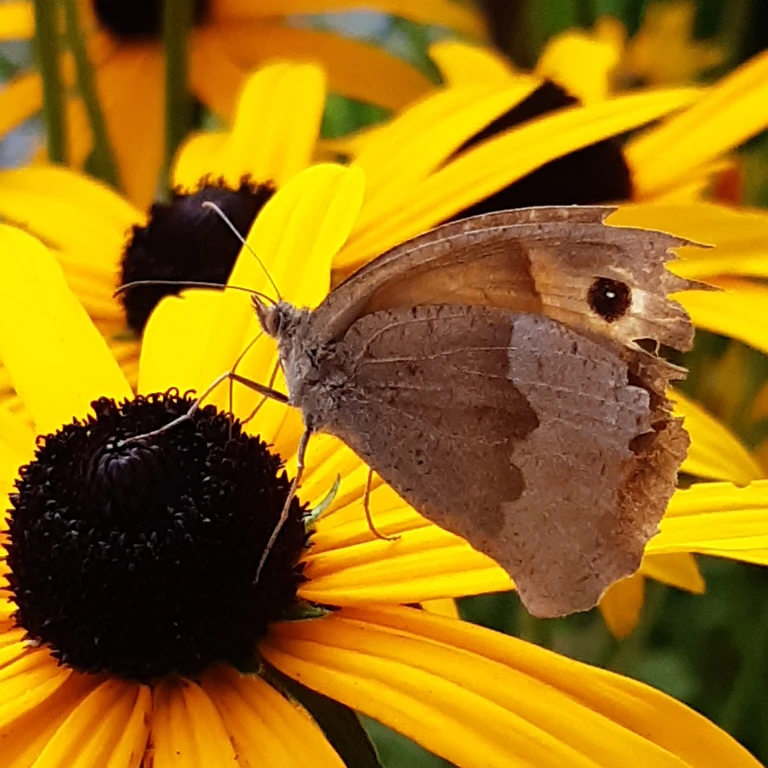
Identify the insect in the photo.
Maniola jurtina
